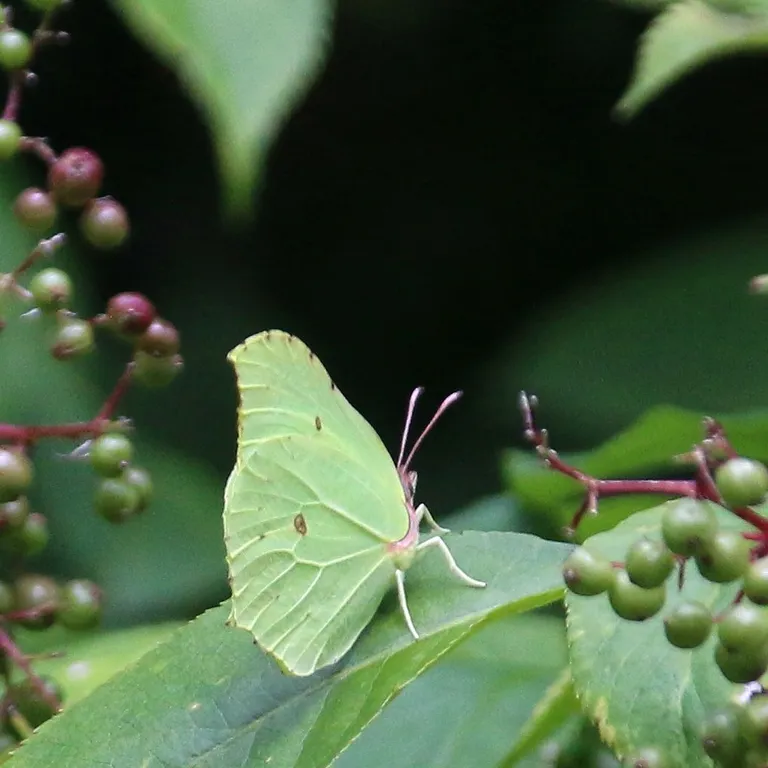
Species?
Gonepteryx rhamni
